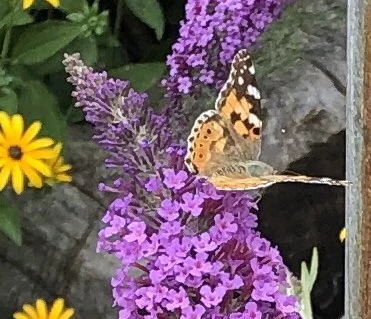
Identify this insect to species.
Vanessa cardui
